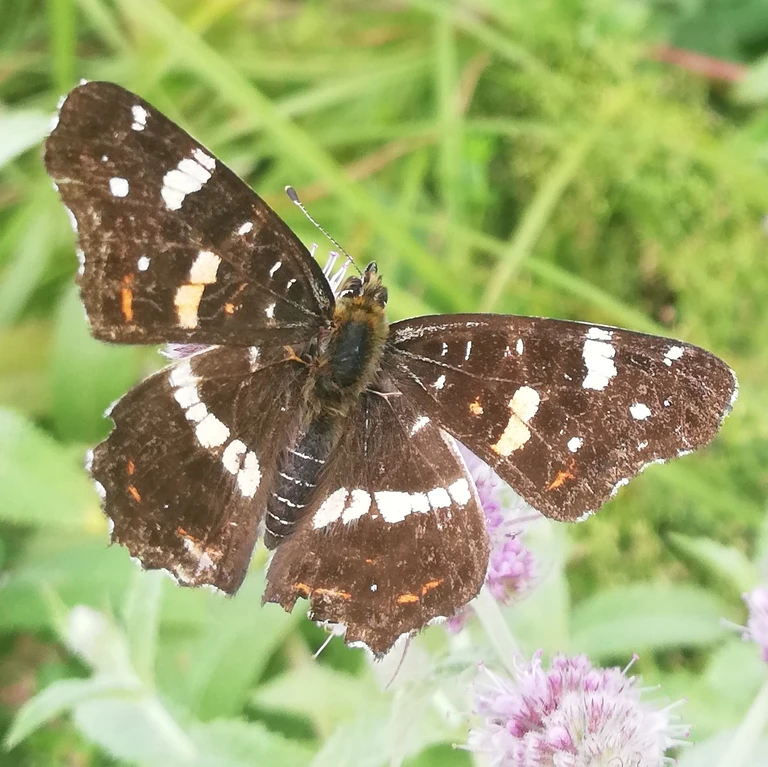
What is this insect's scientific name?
Araschnia levana
